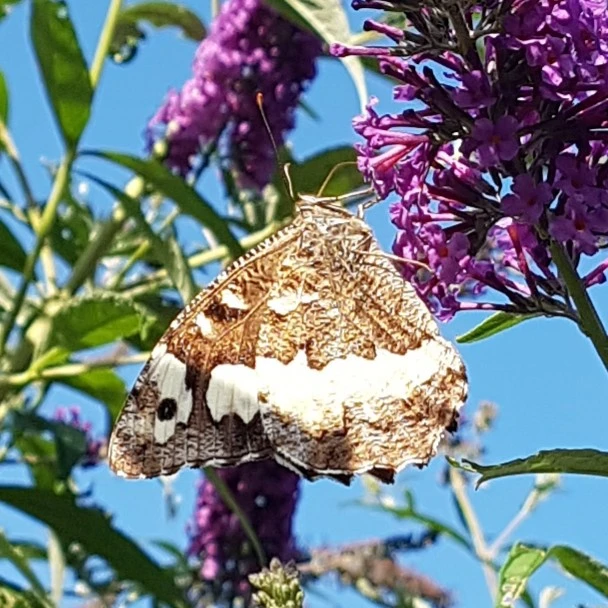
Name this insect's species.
Brintesia circe
